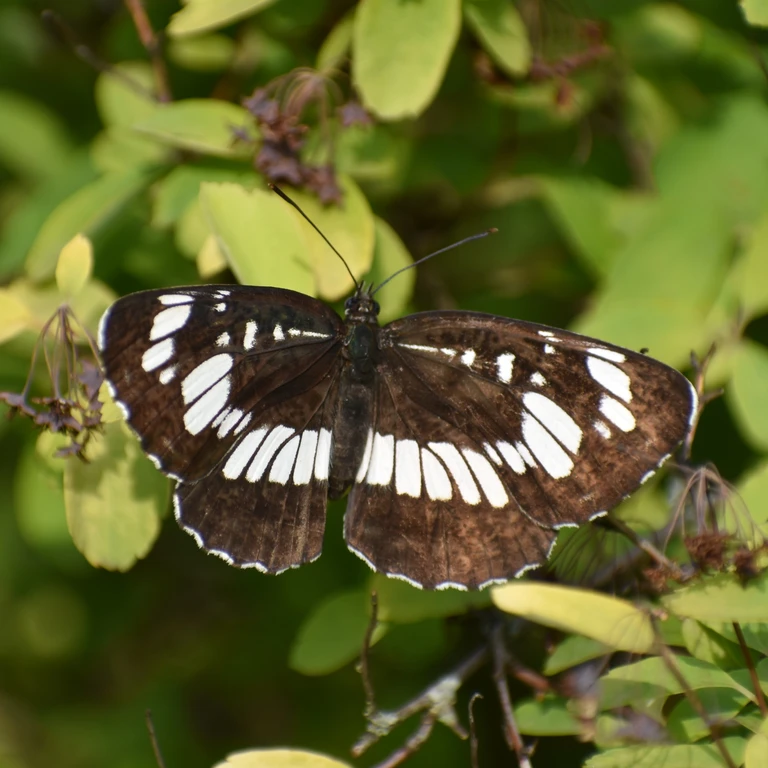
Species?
Neptis rivularis
